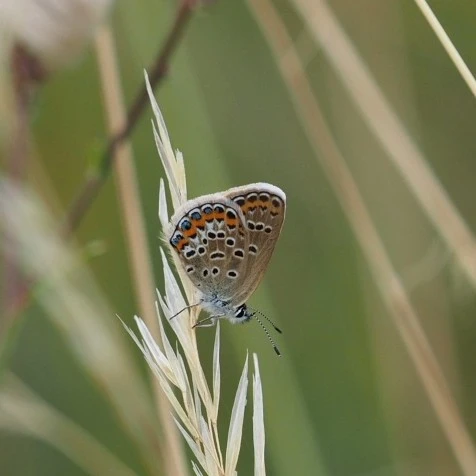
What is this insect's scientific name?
Plebejus argus
